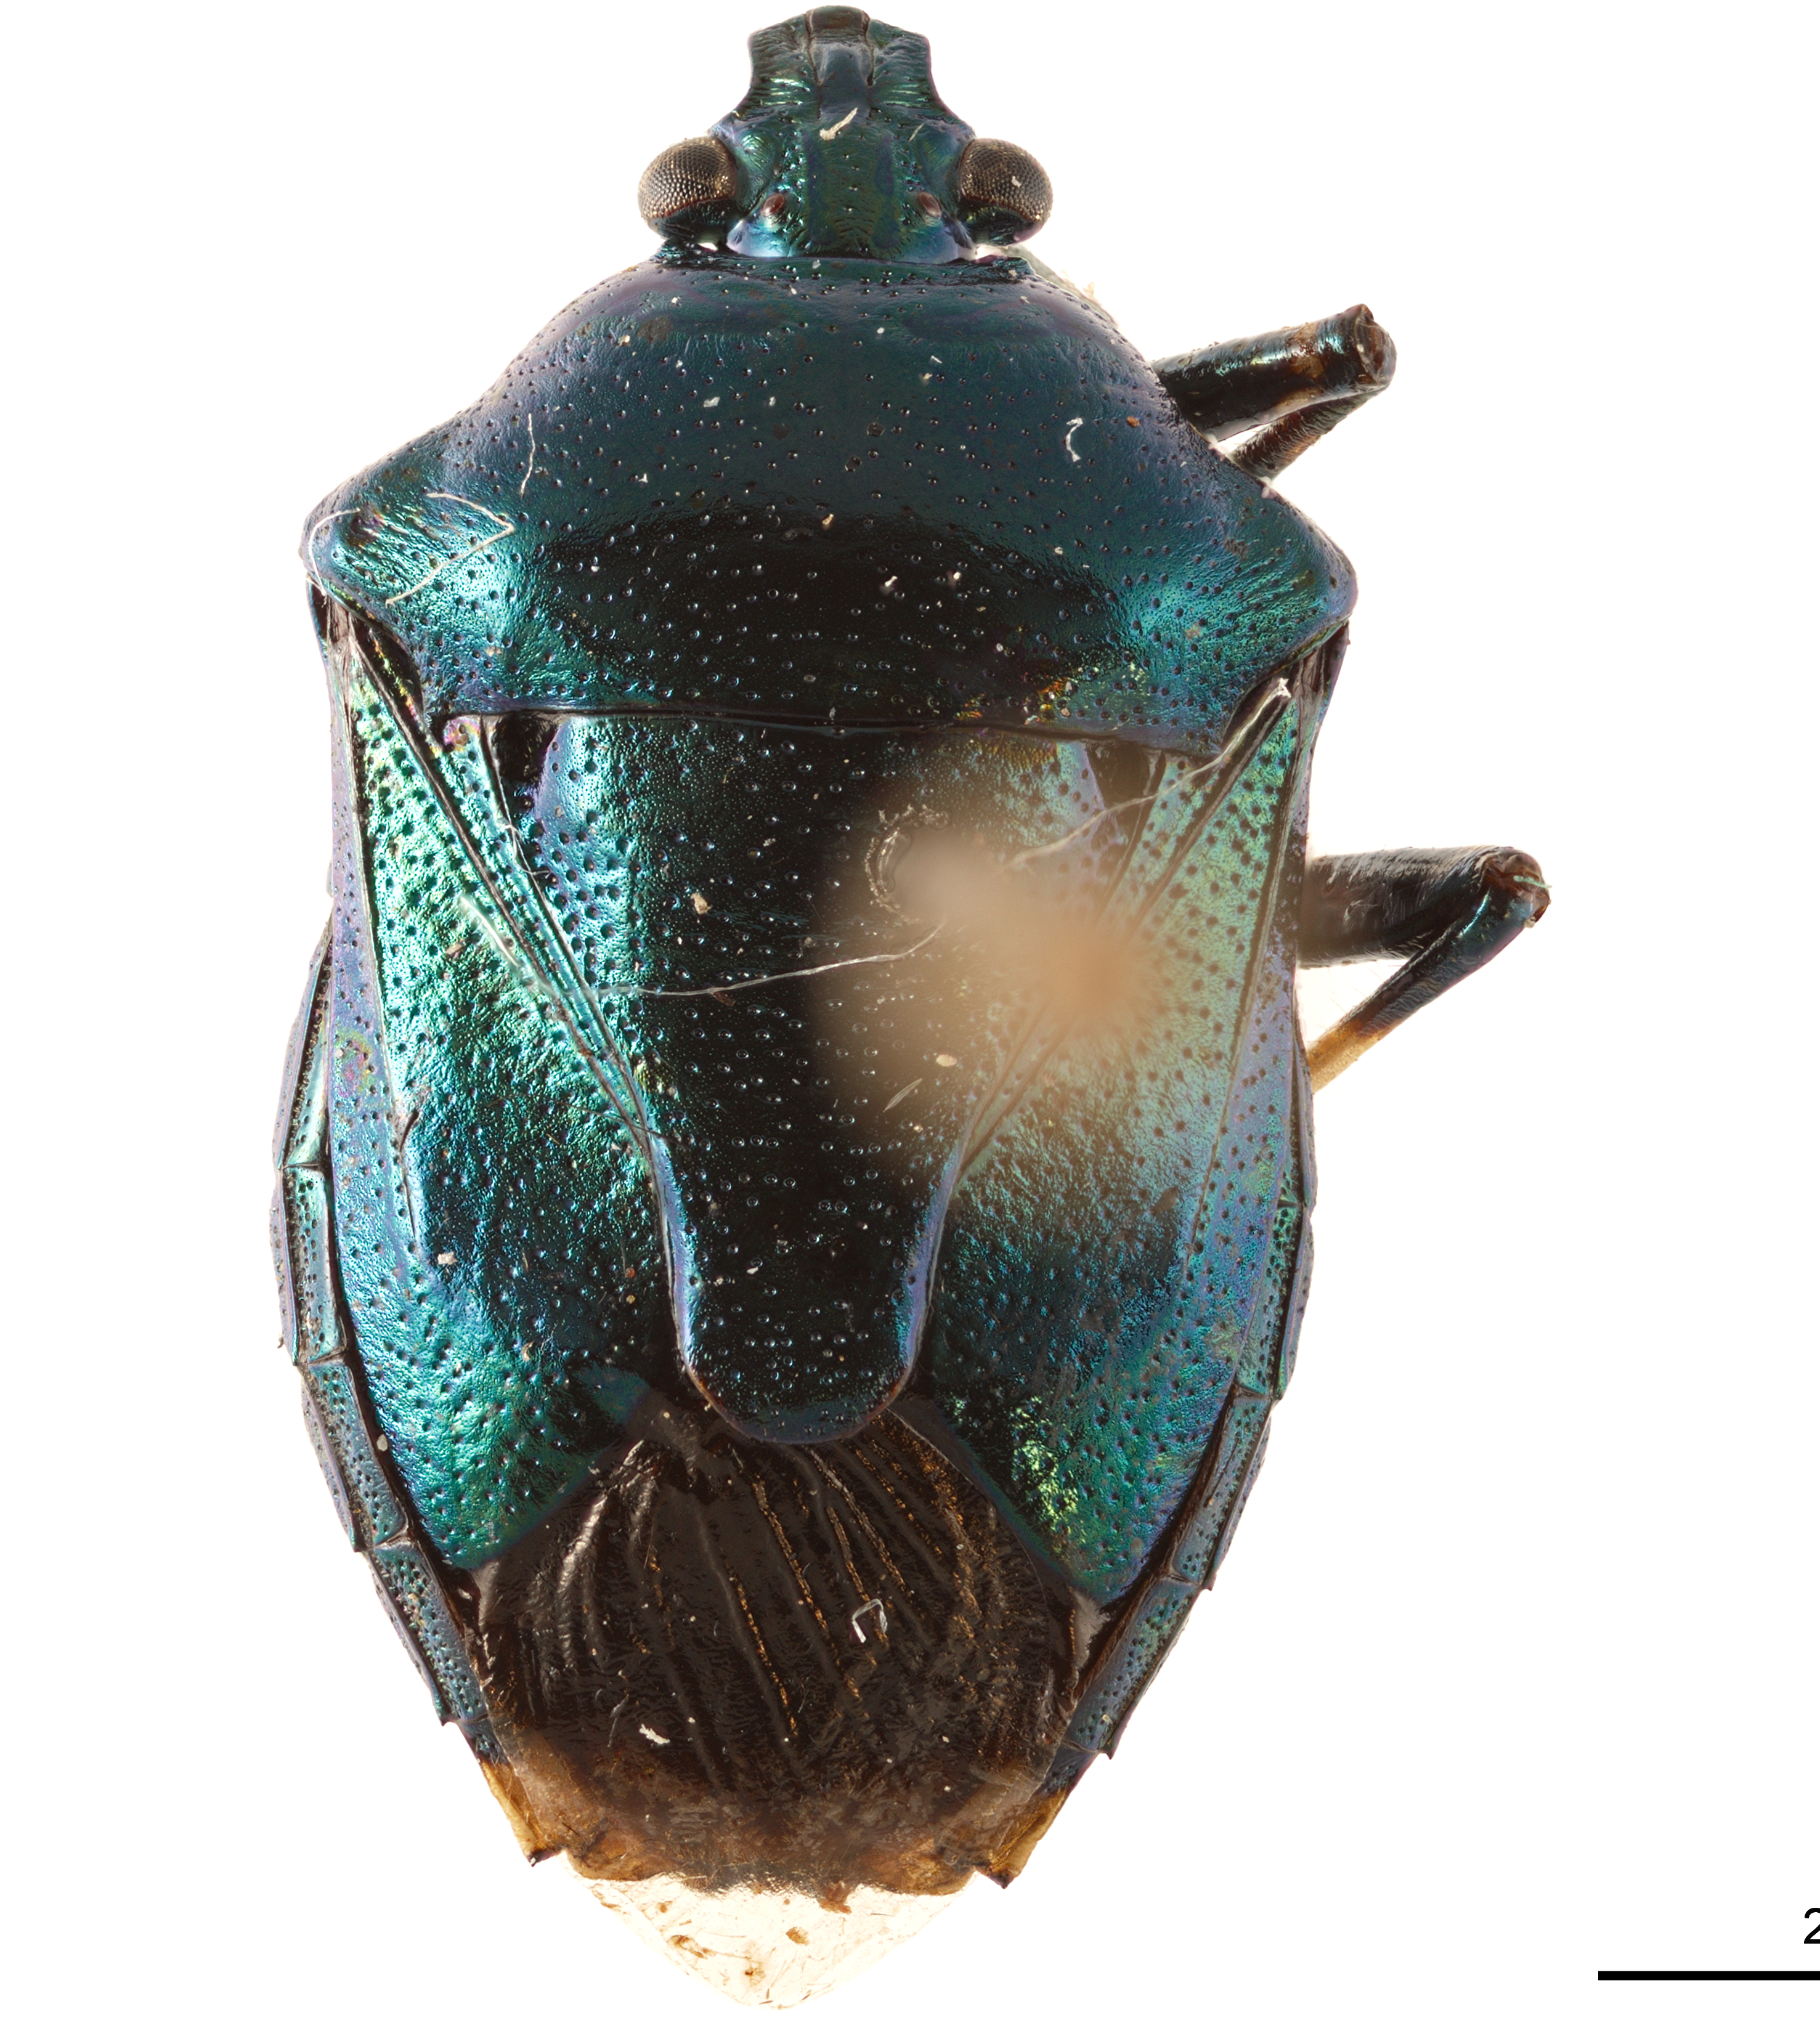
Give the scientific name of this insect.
Dorycoris pavoninus
